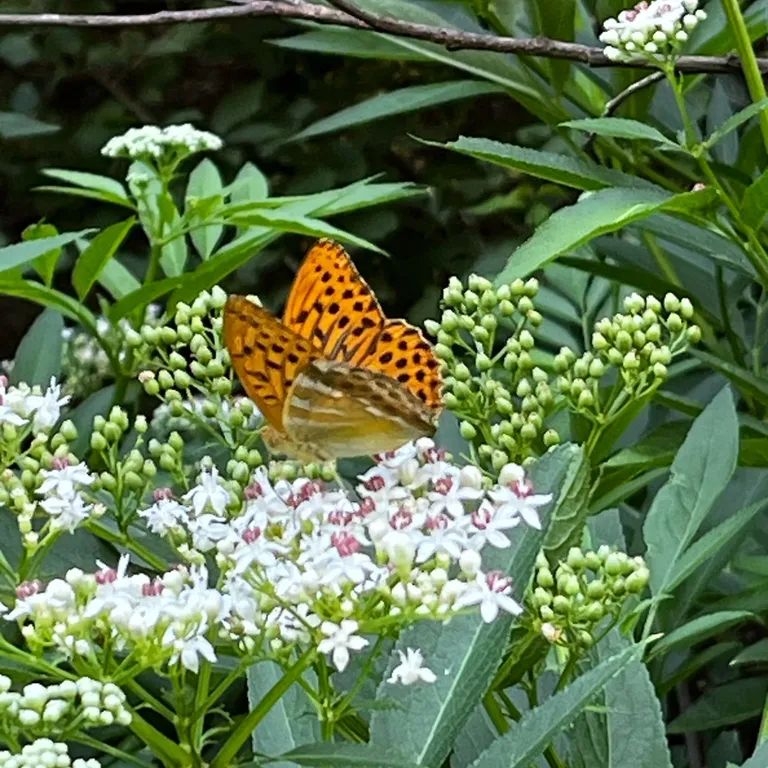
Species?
Argynnis paphia
